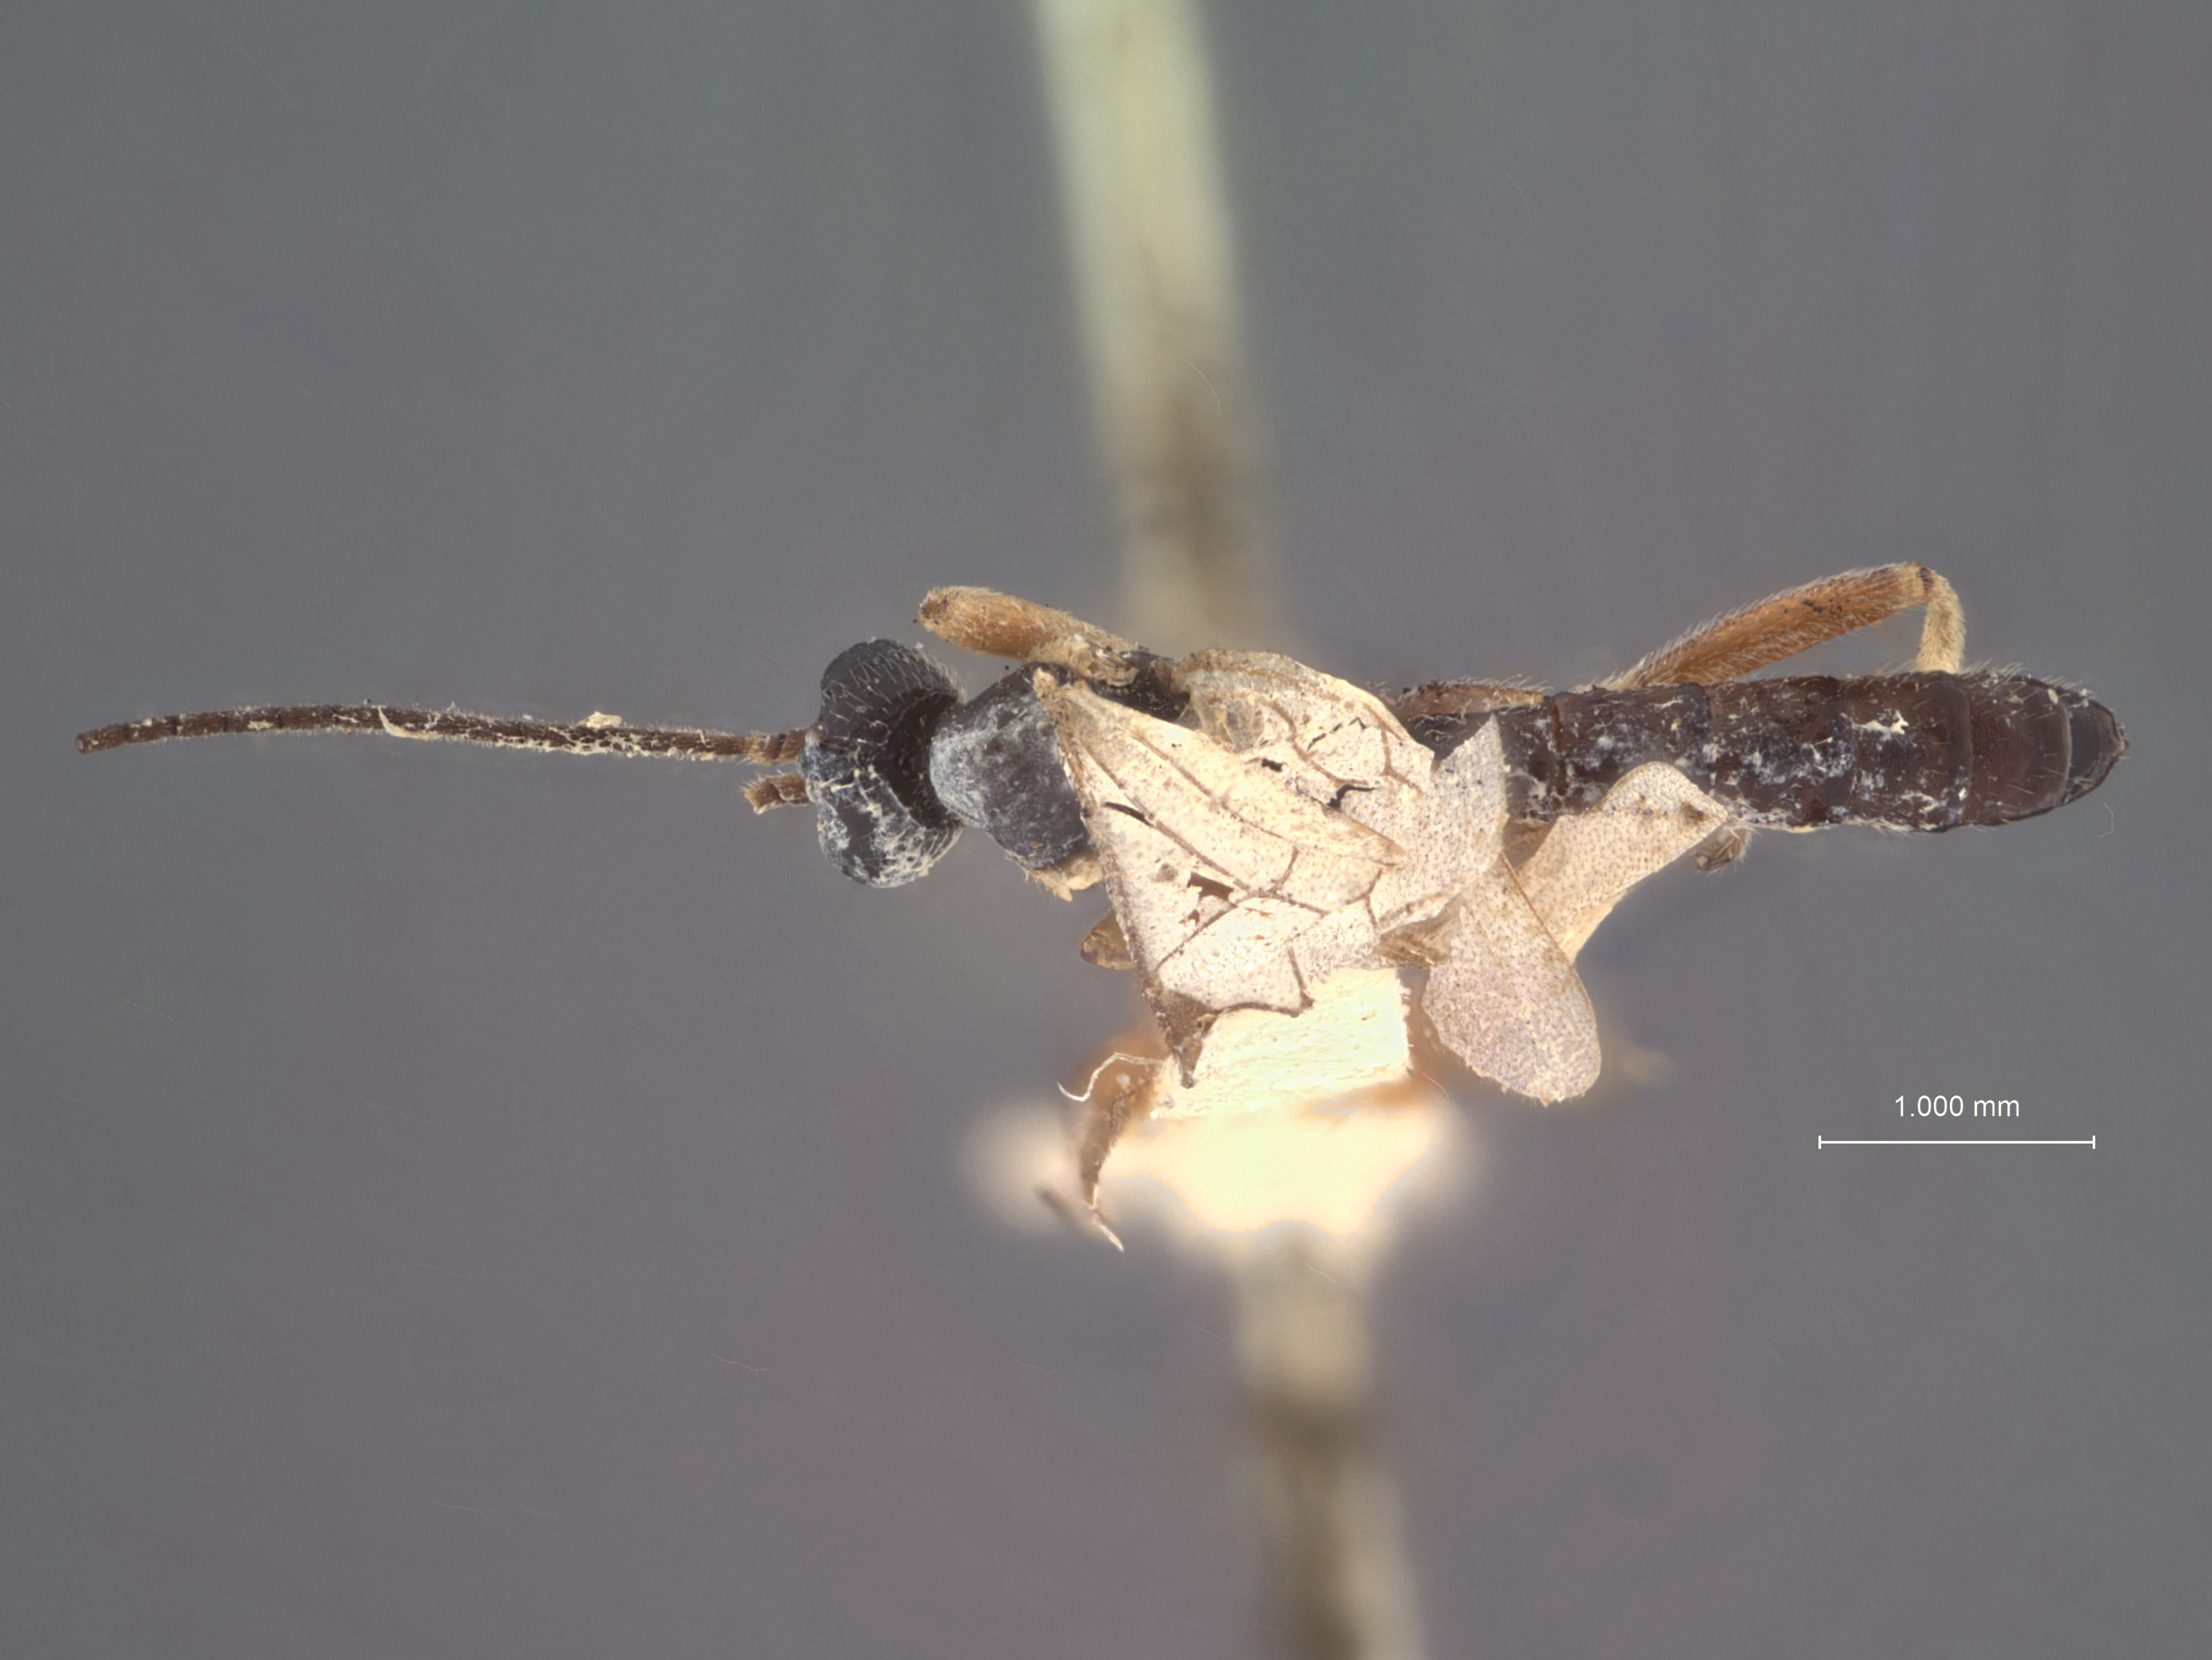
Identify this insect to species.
Polysphincta theridii
